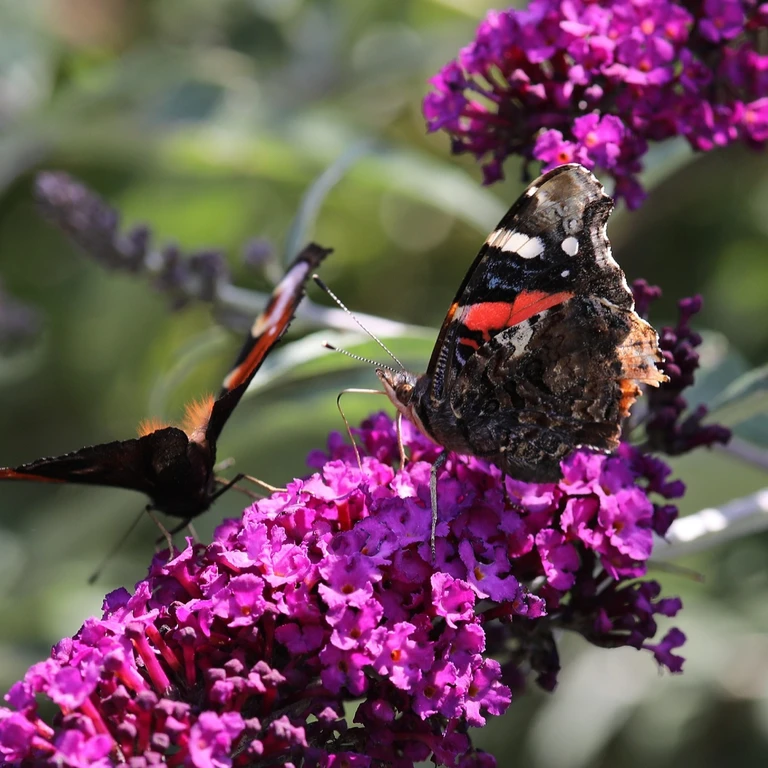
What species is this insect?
Vanessa atalanta
